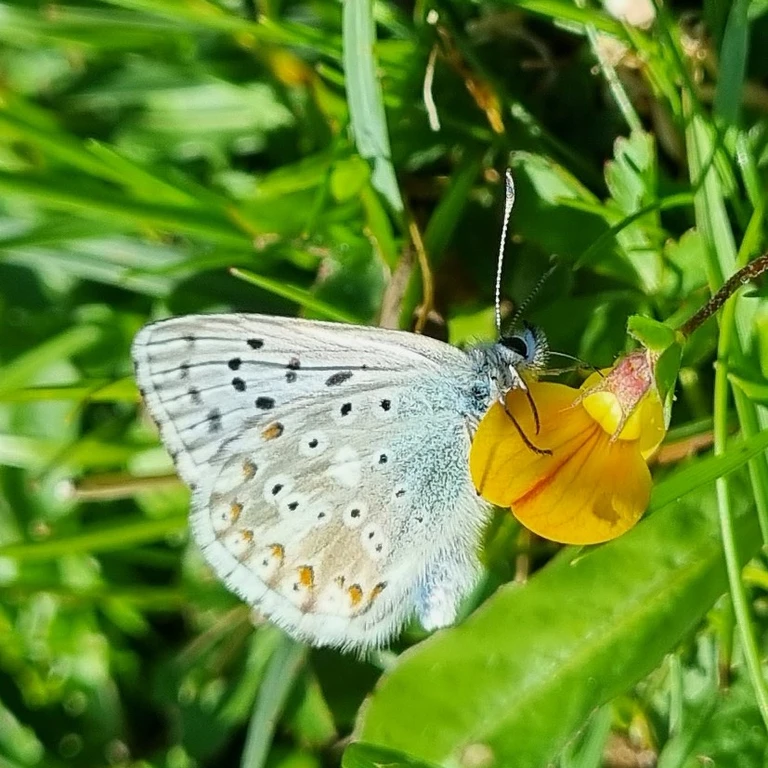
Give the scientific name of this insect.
Lysandra coridon
